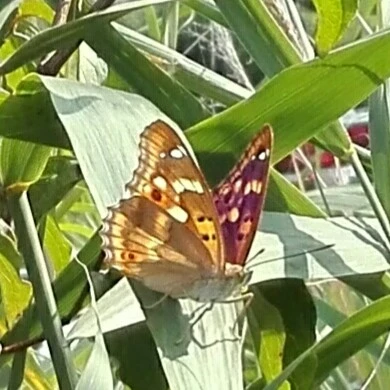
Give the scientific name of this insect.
Apatura ilia
